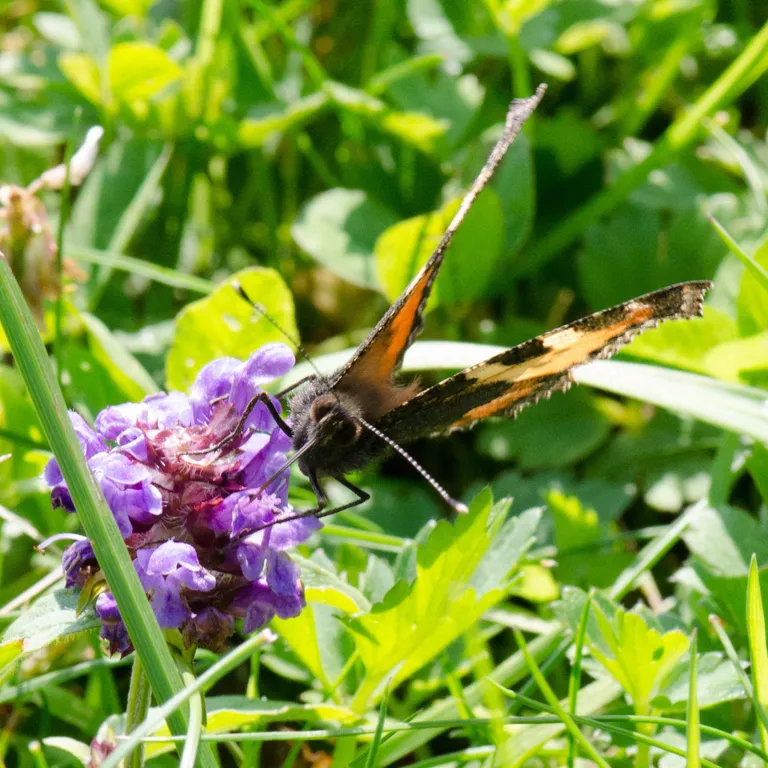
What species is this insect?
Aglais urticae
